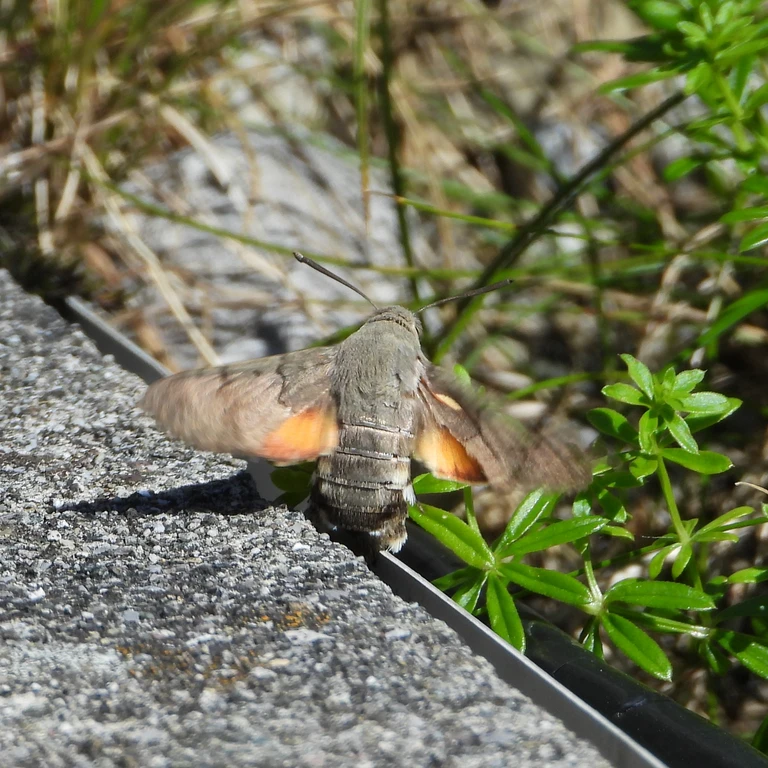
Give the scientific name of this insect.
Macroglossum stellatarum
